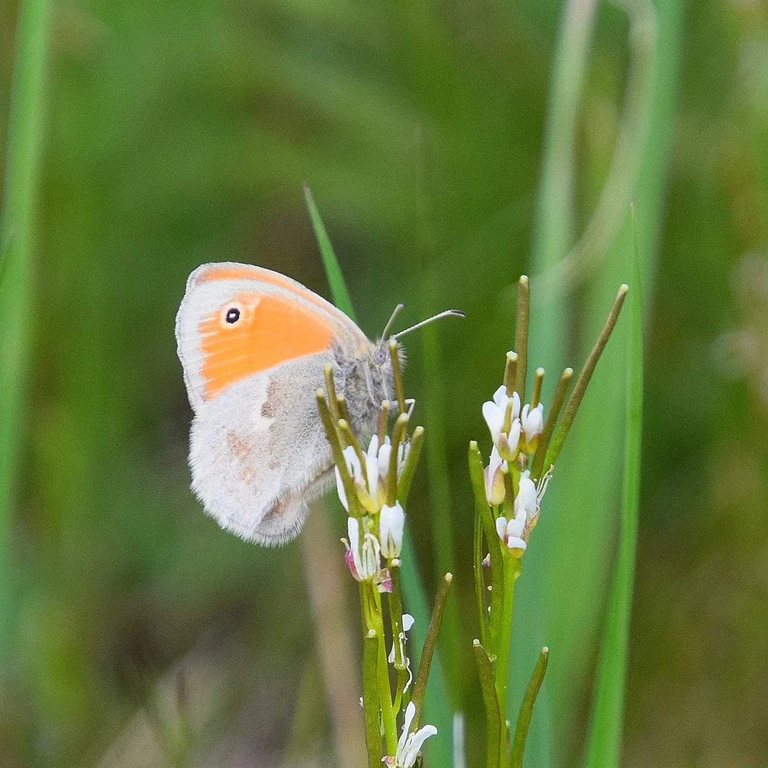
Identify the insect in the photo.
Coenonympha pamphilus
